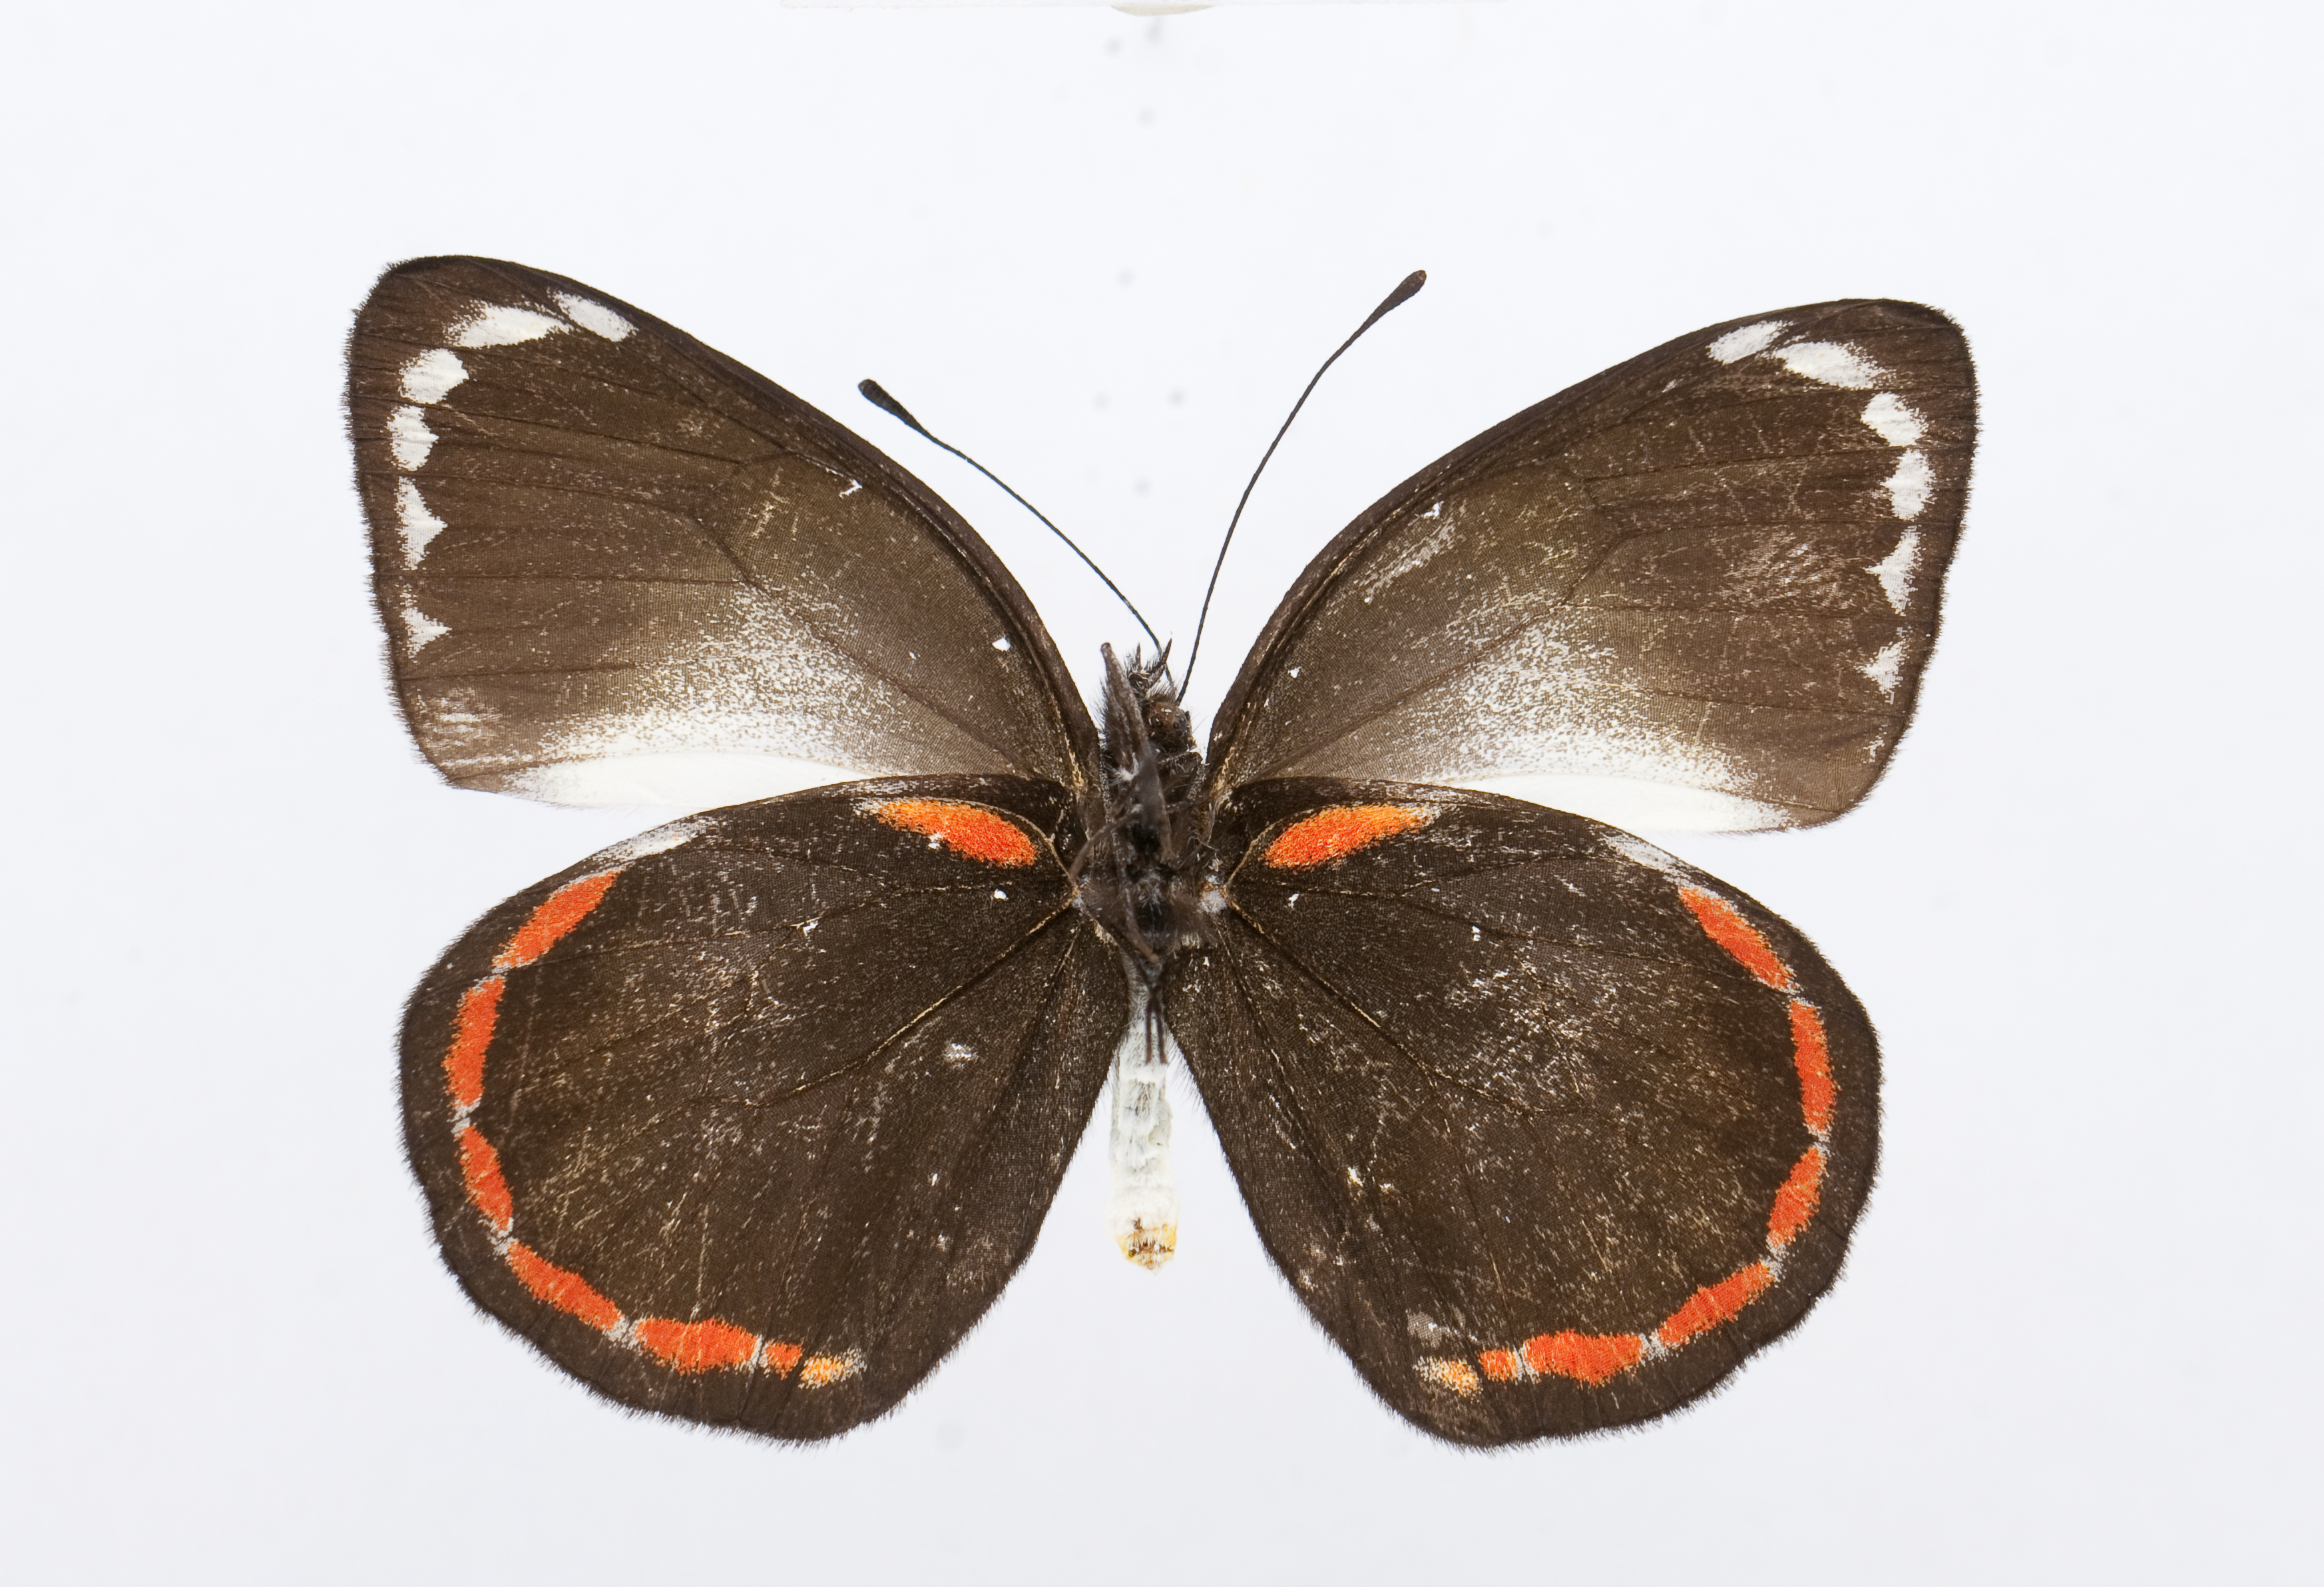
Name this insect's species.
Delias caroli
